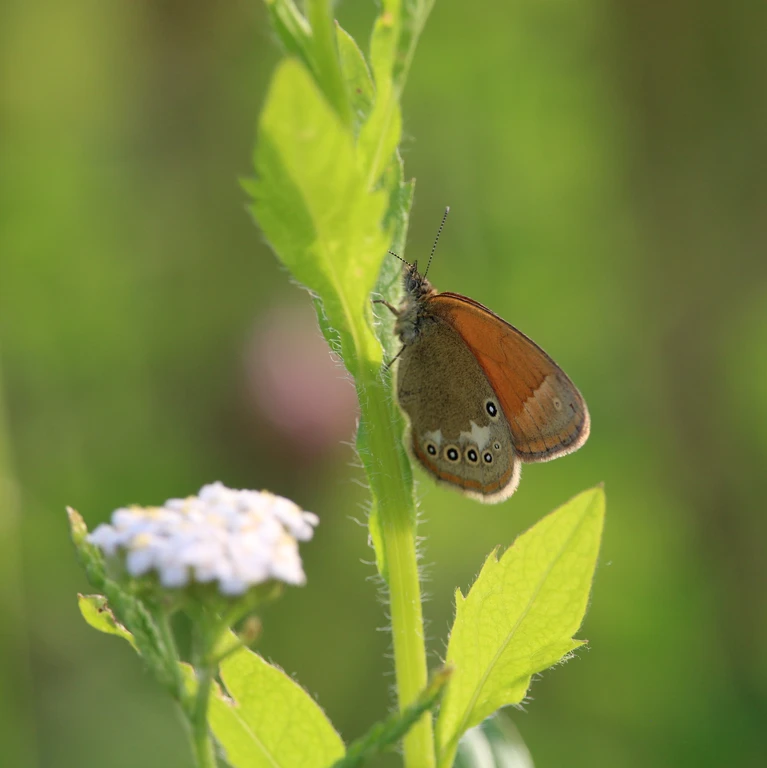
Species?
Coenonympha glycerion (also Coenonympha iphis)
